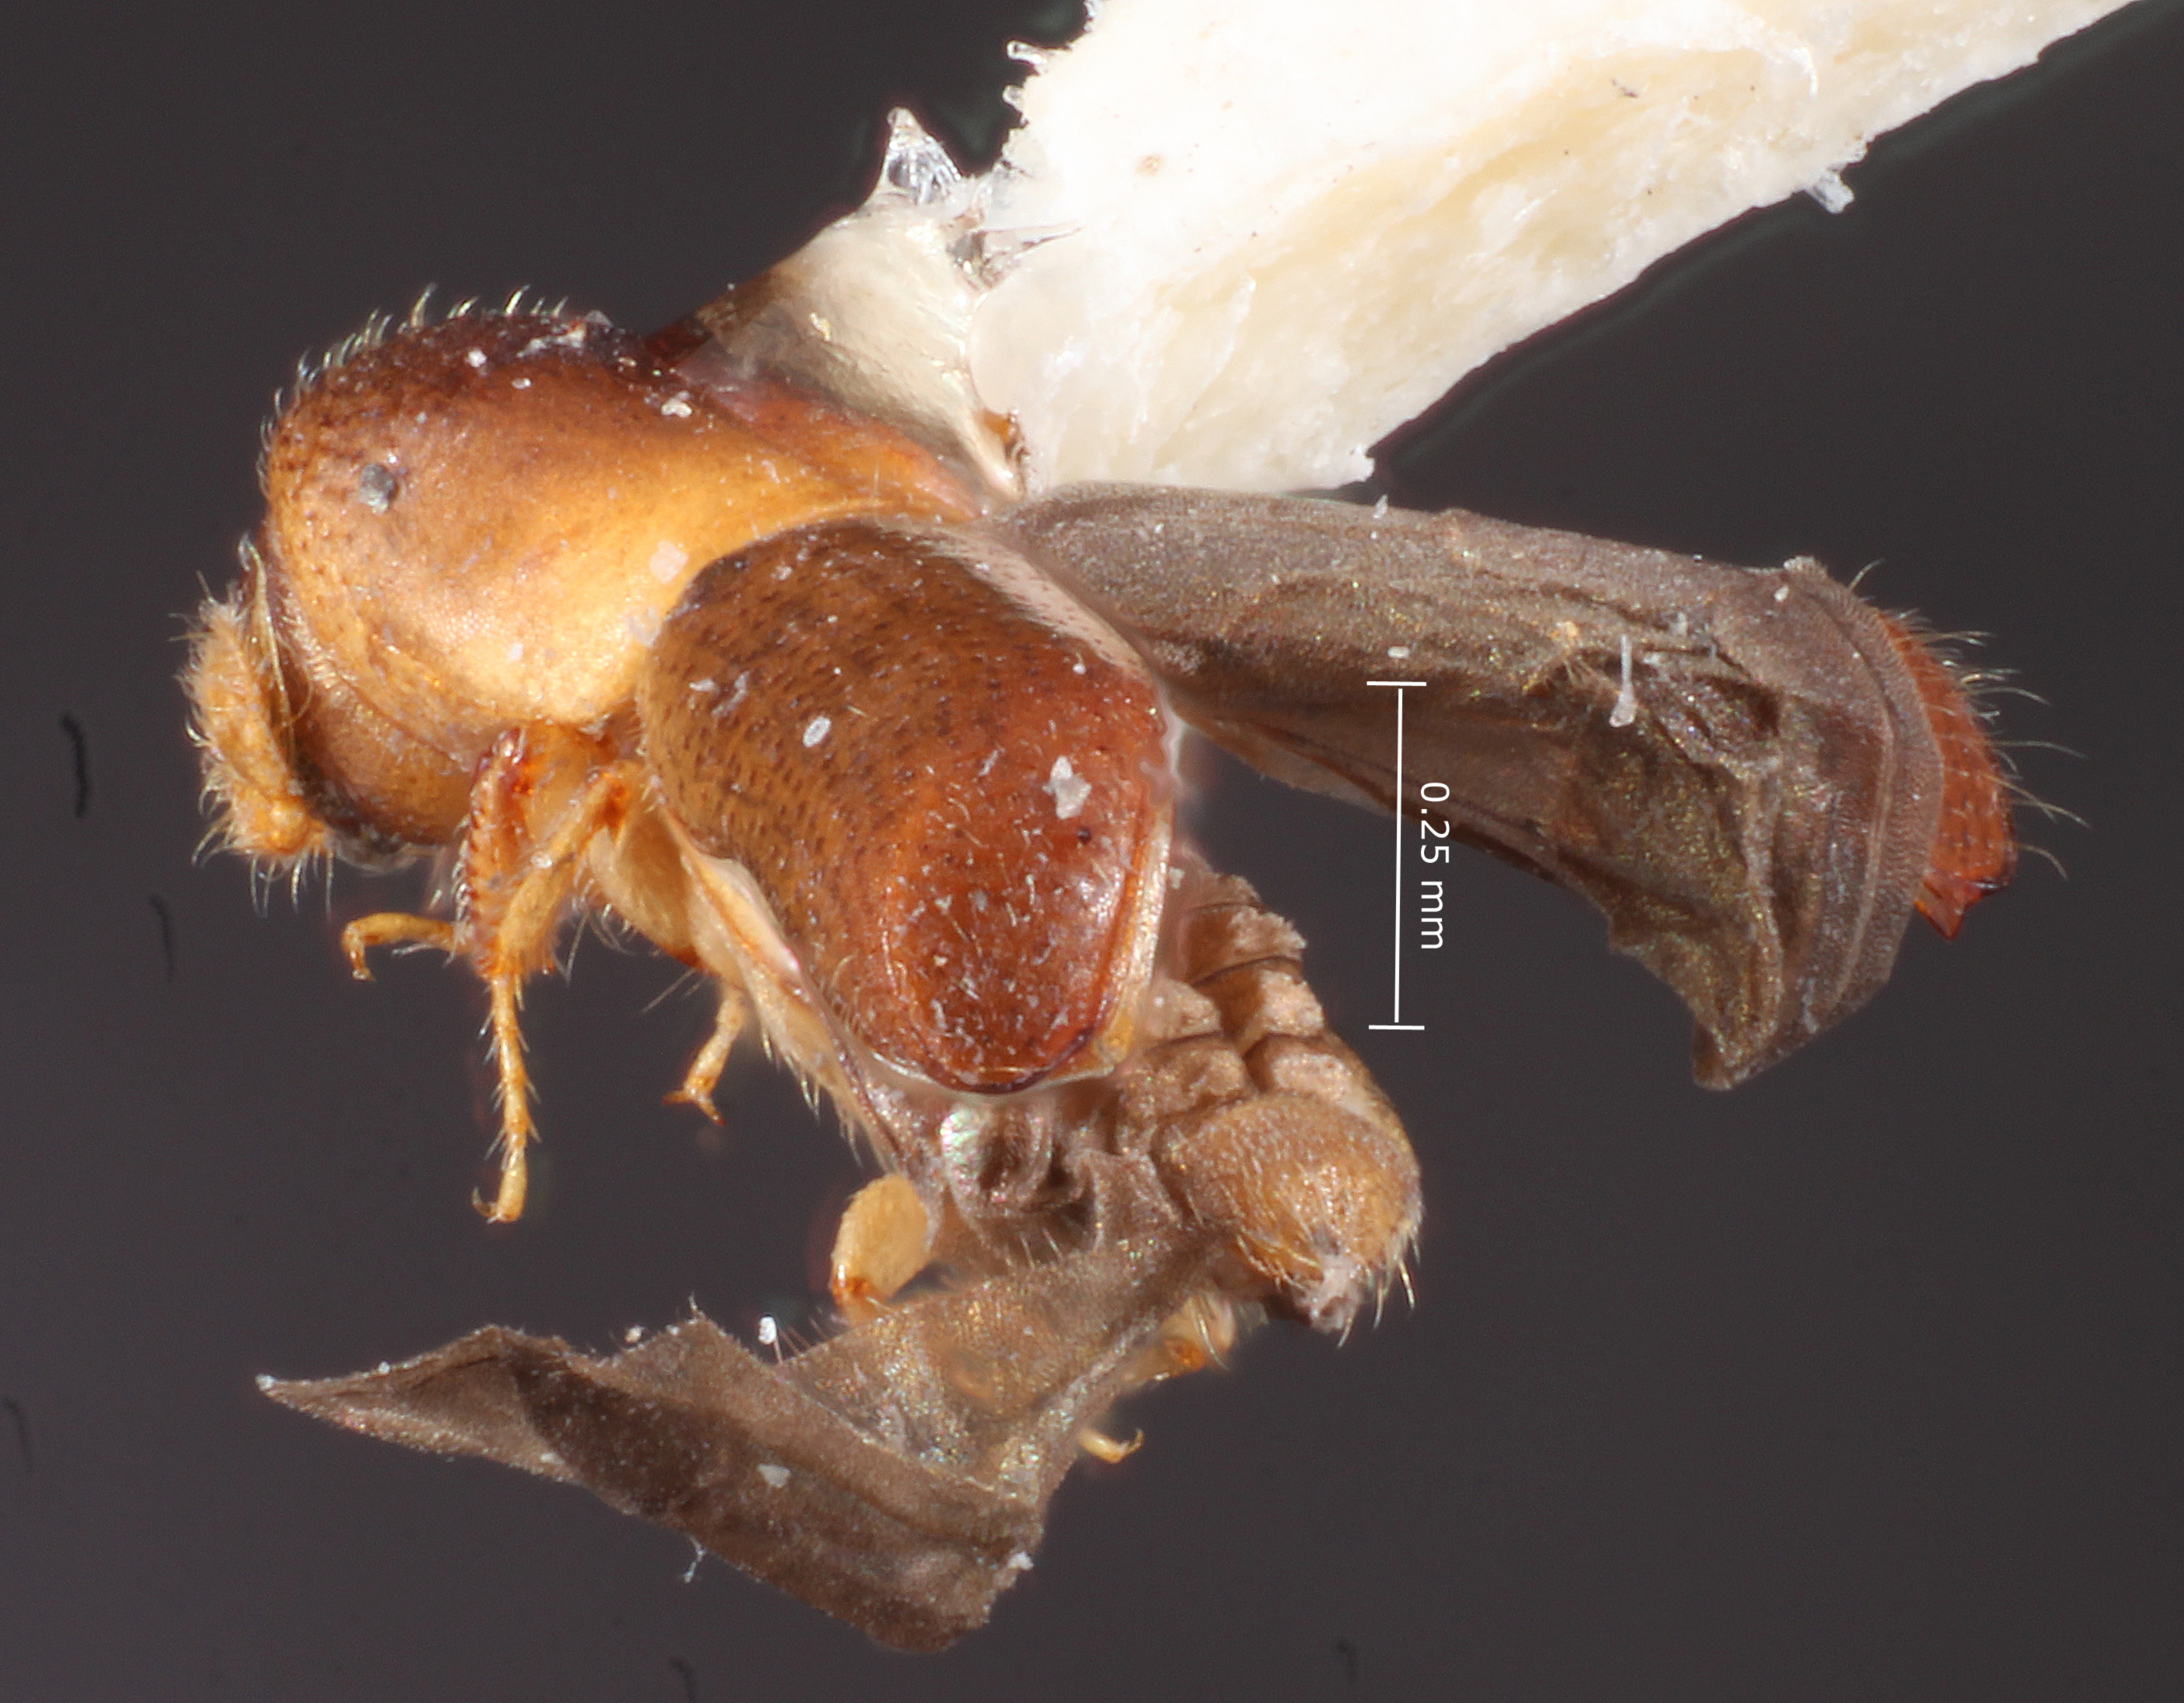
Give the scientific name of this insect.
Monarthrum infradentatum
